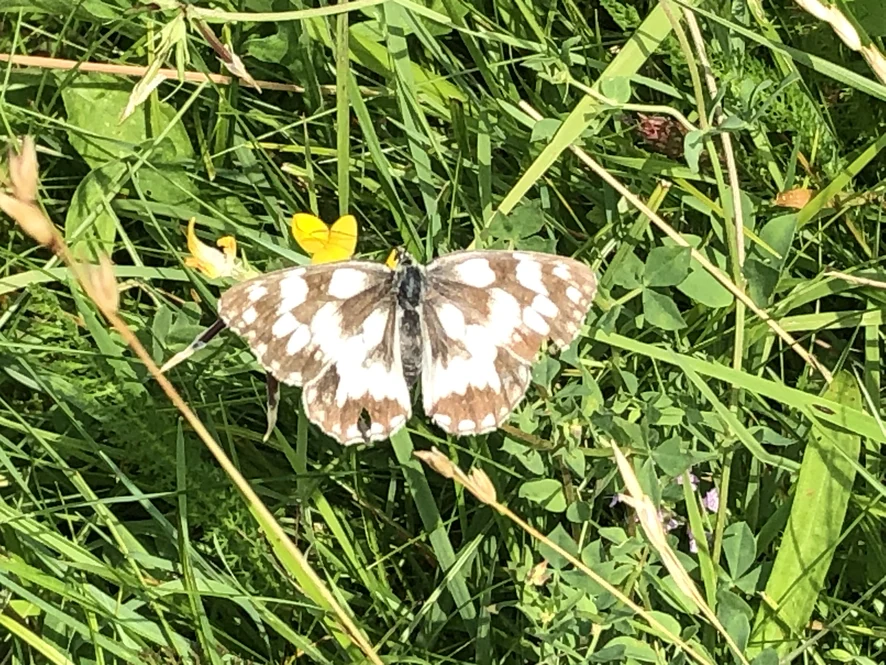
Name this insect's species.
Melanargia galathea
